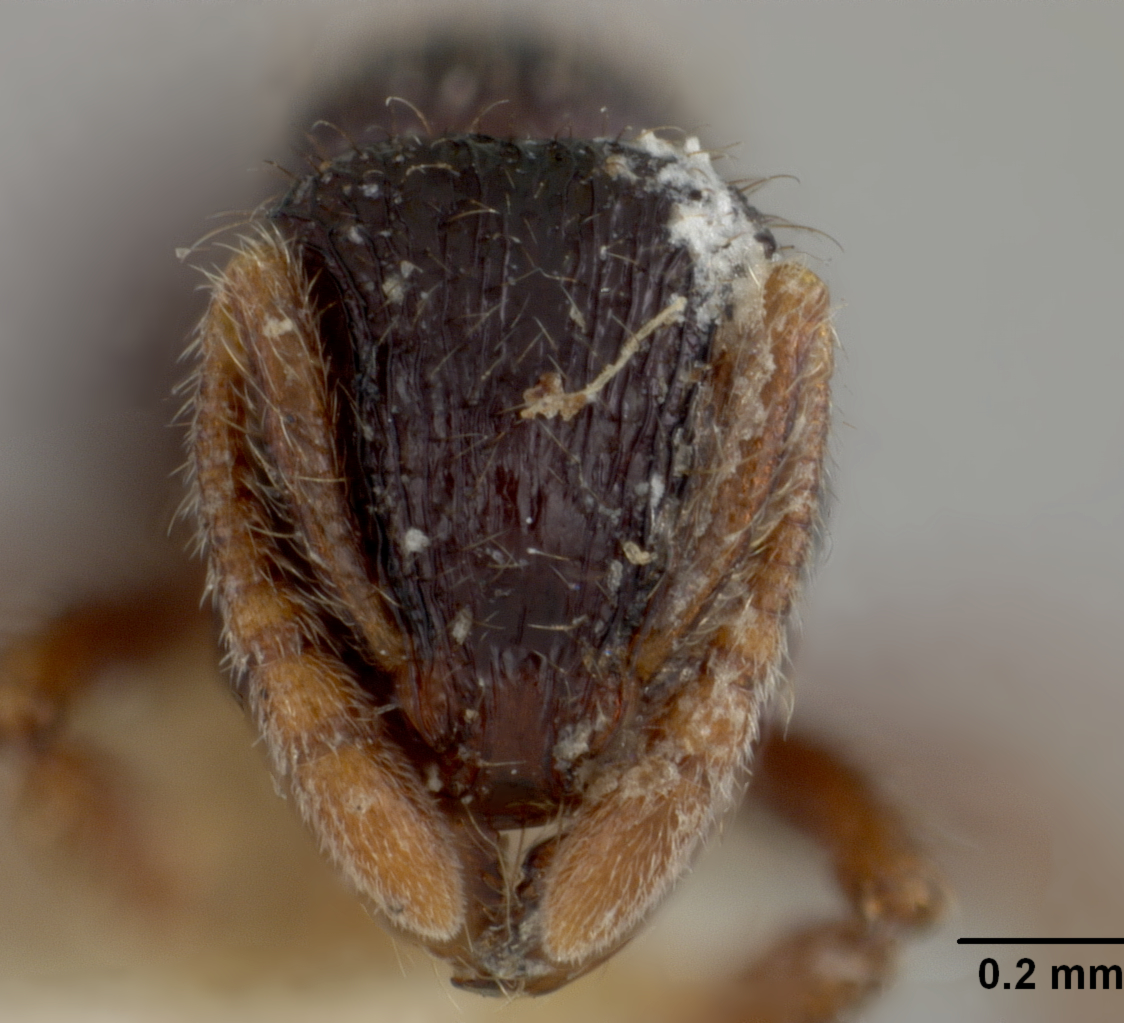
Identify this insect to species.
Rogeria striatella
